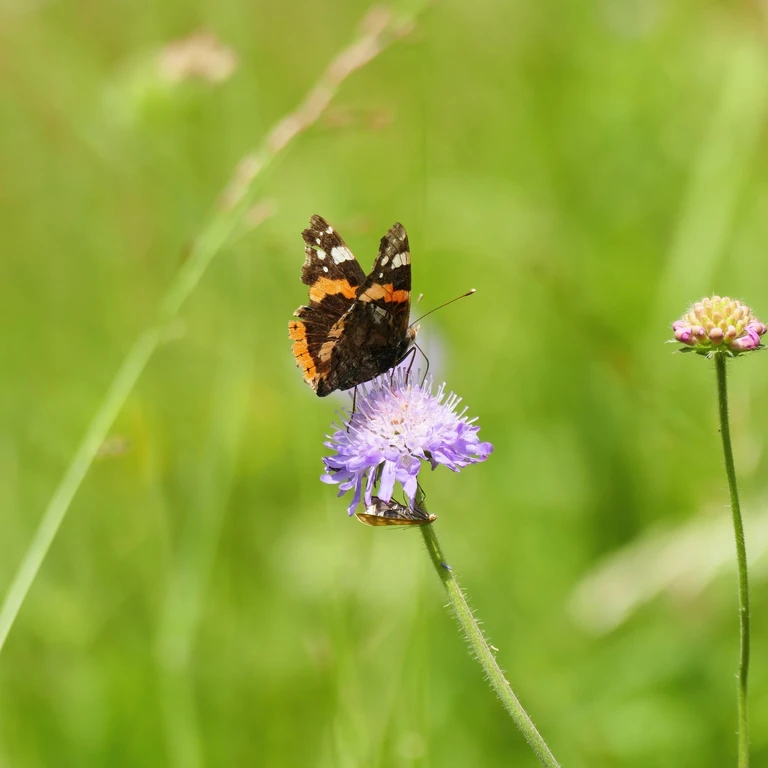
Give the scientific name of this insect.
Vanessa atalanta
